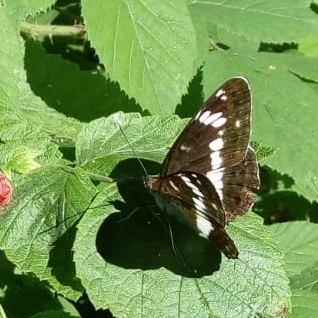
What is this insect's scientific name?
Limenitis camilla (also Ladoga camilla)
